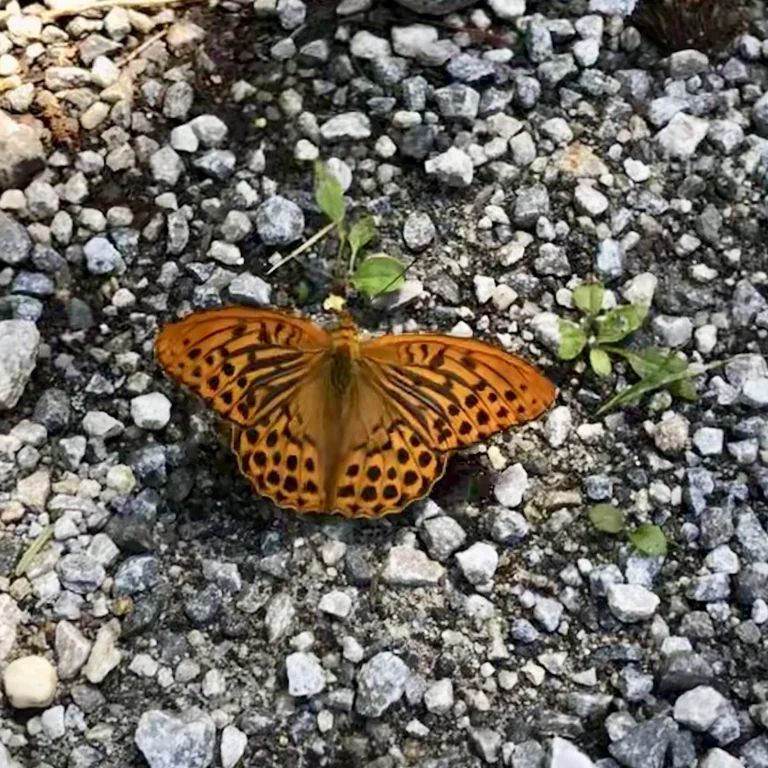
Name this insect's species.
Argynnis paphia
